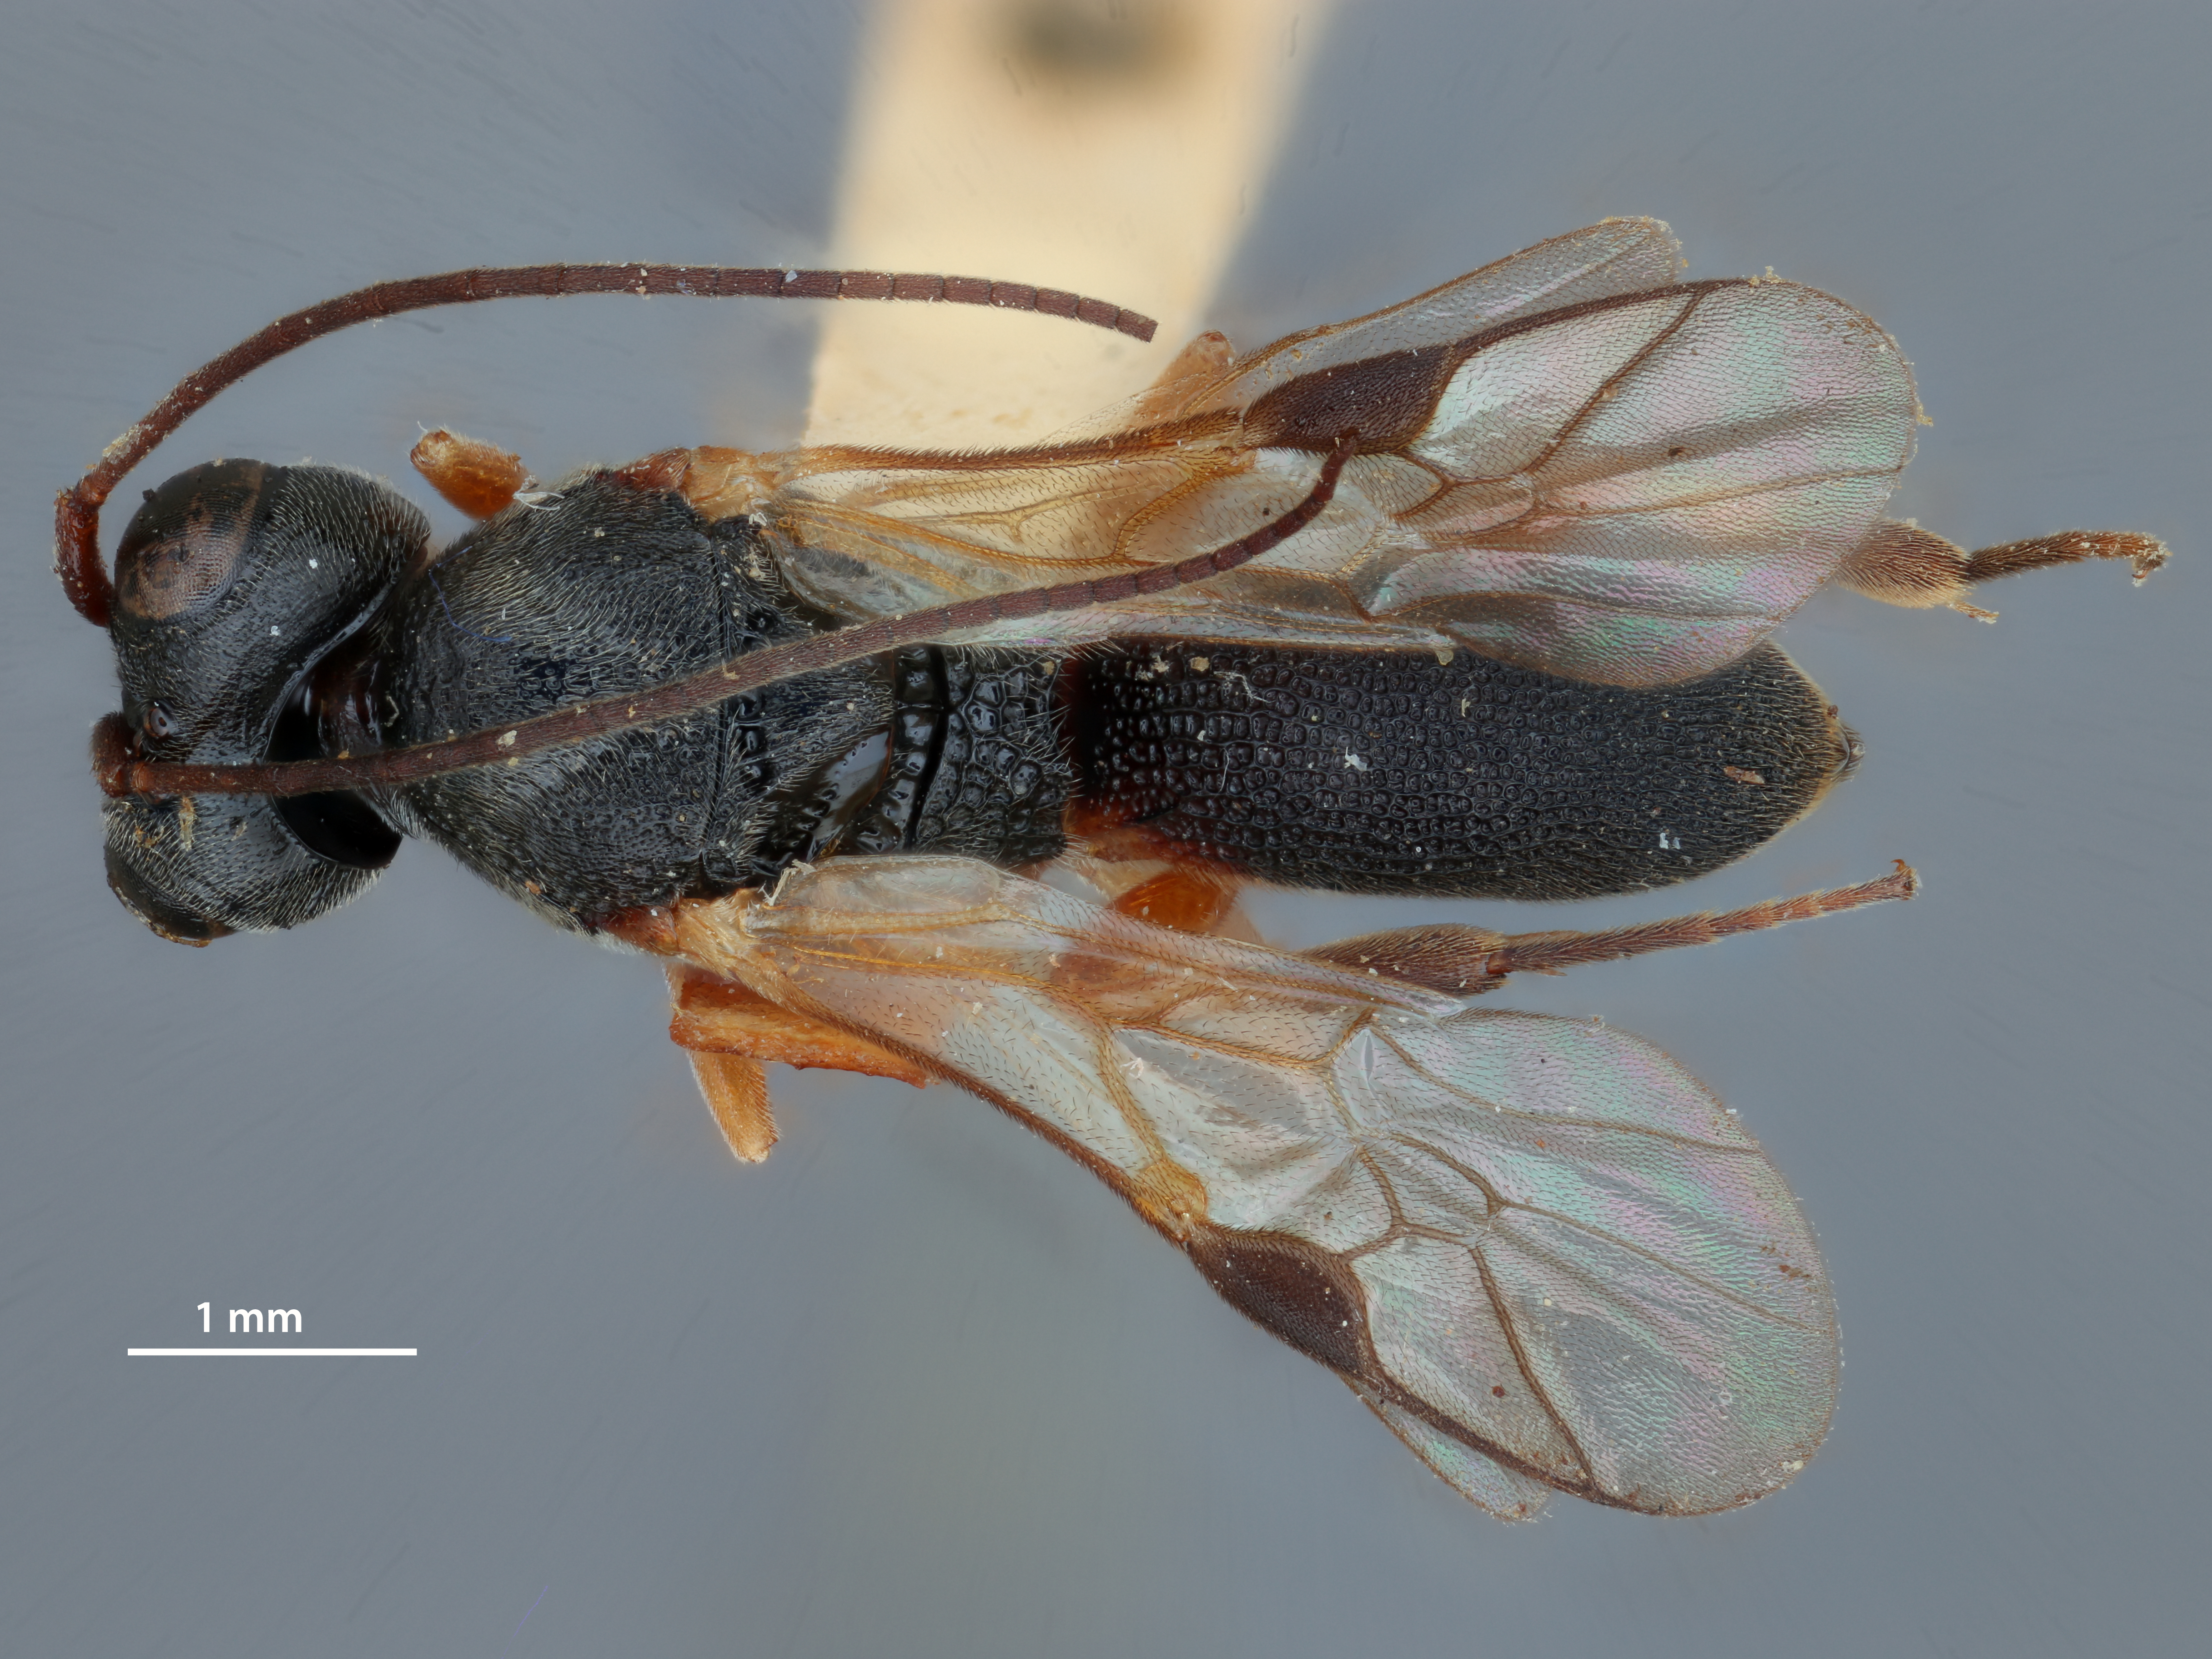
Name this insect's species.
Megachelonus megacephalus
